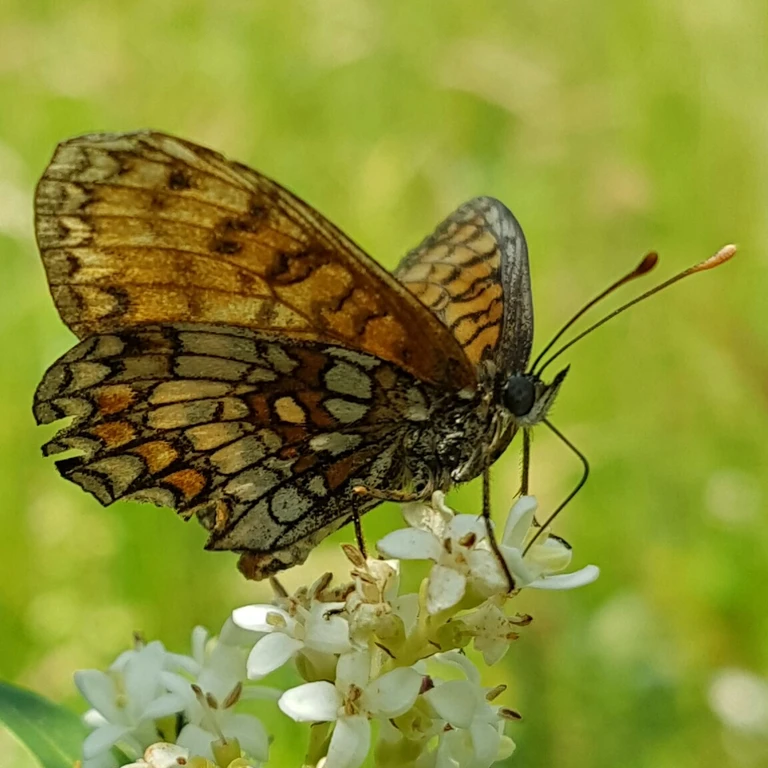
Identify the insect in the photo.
Melitaea athalia
